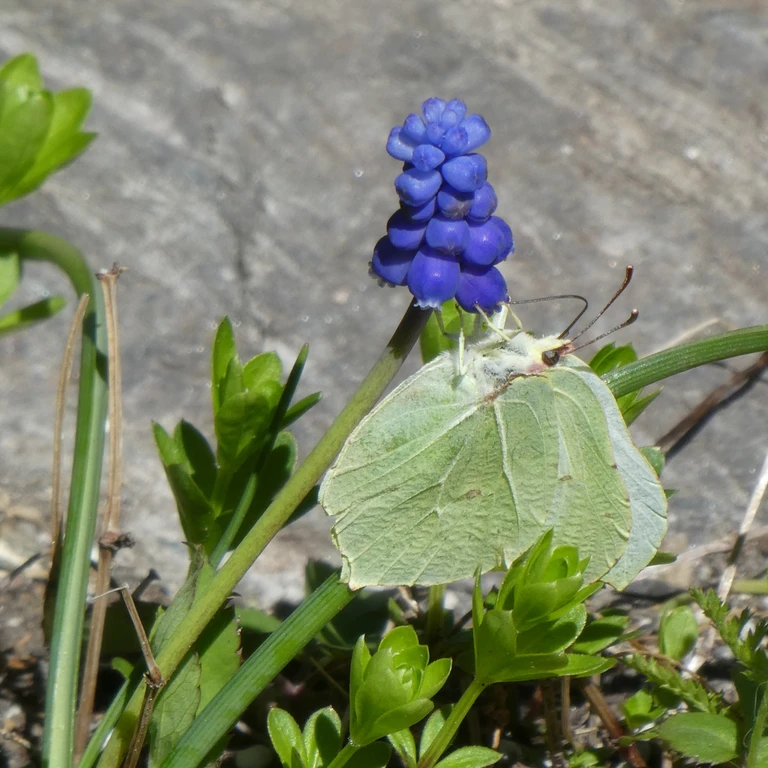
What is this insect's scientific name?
Gonepteryx rhamni
